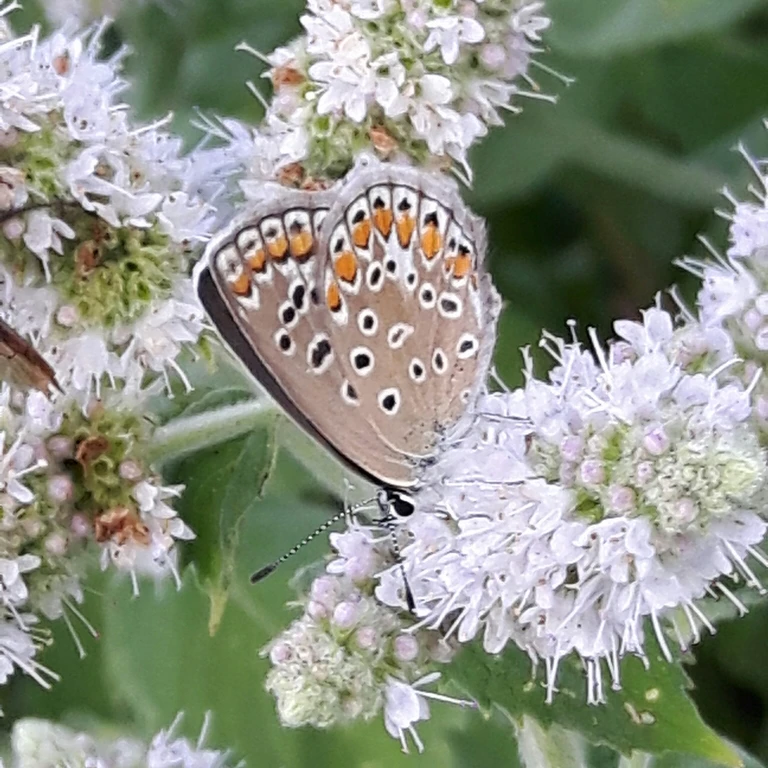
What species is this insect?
Polyommatus icarus
